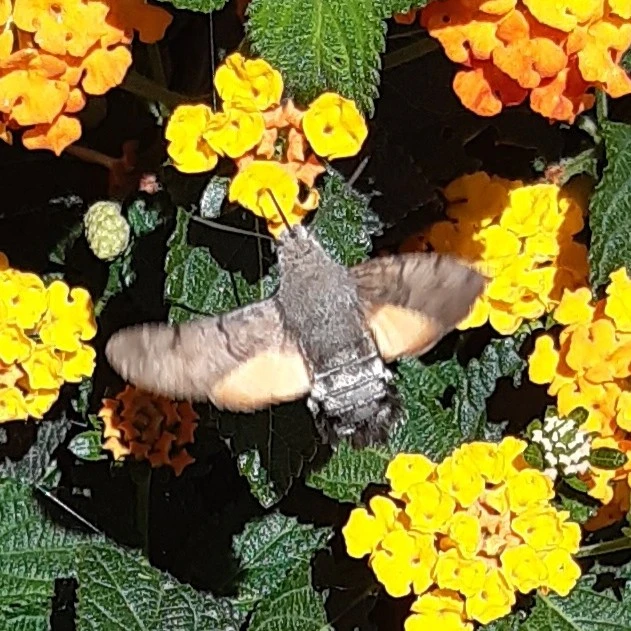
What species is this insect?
Macroglossum stellatarum
